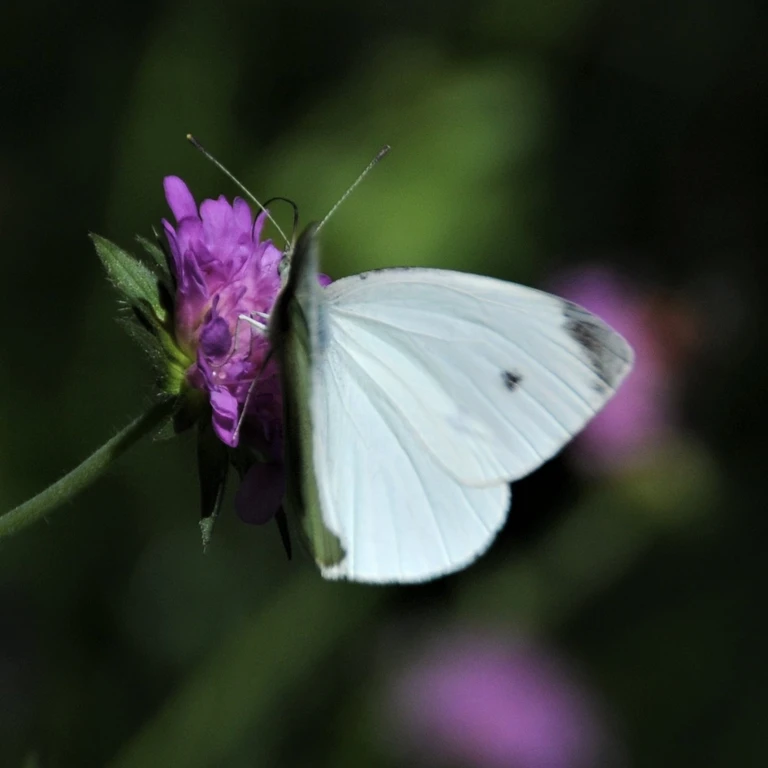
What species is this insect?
Pieris rapae
